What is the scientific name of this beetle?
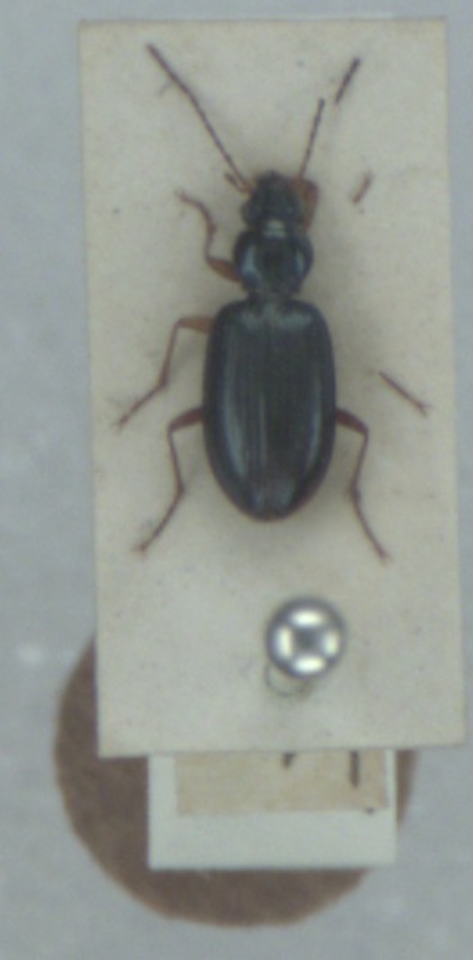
Bembidion monticola
